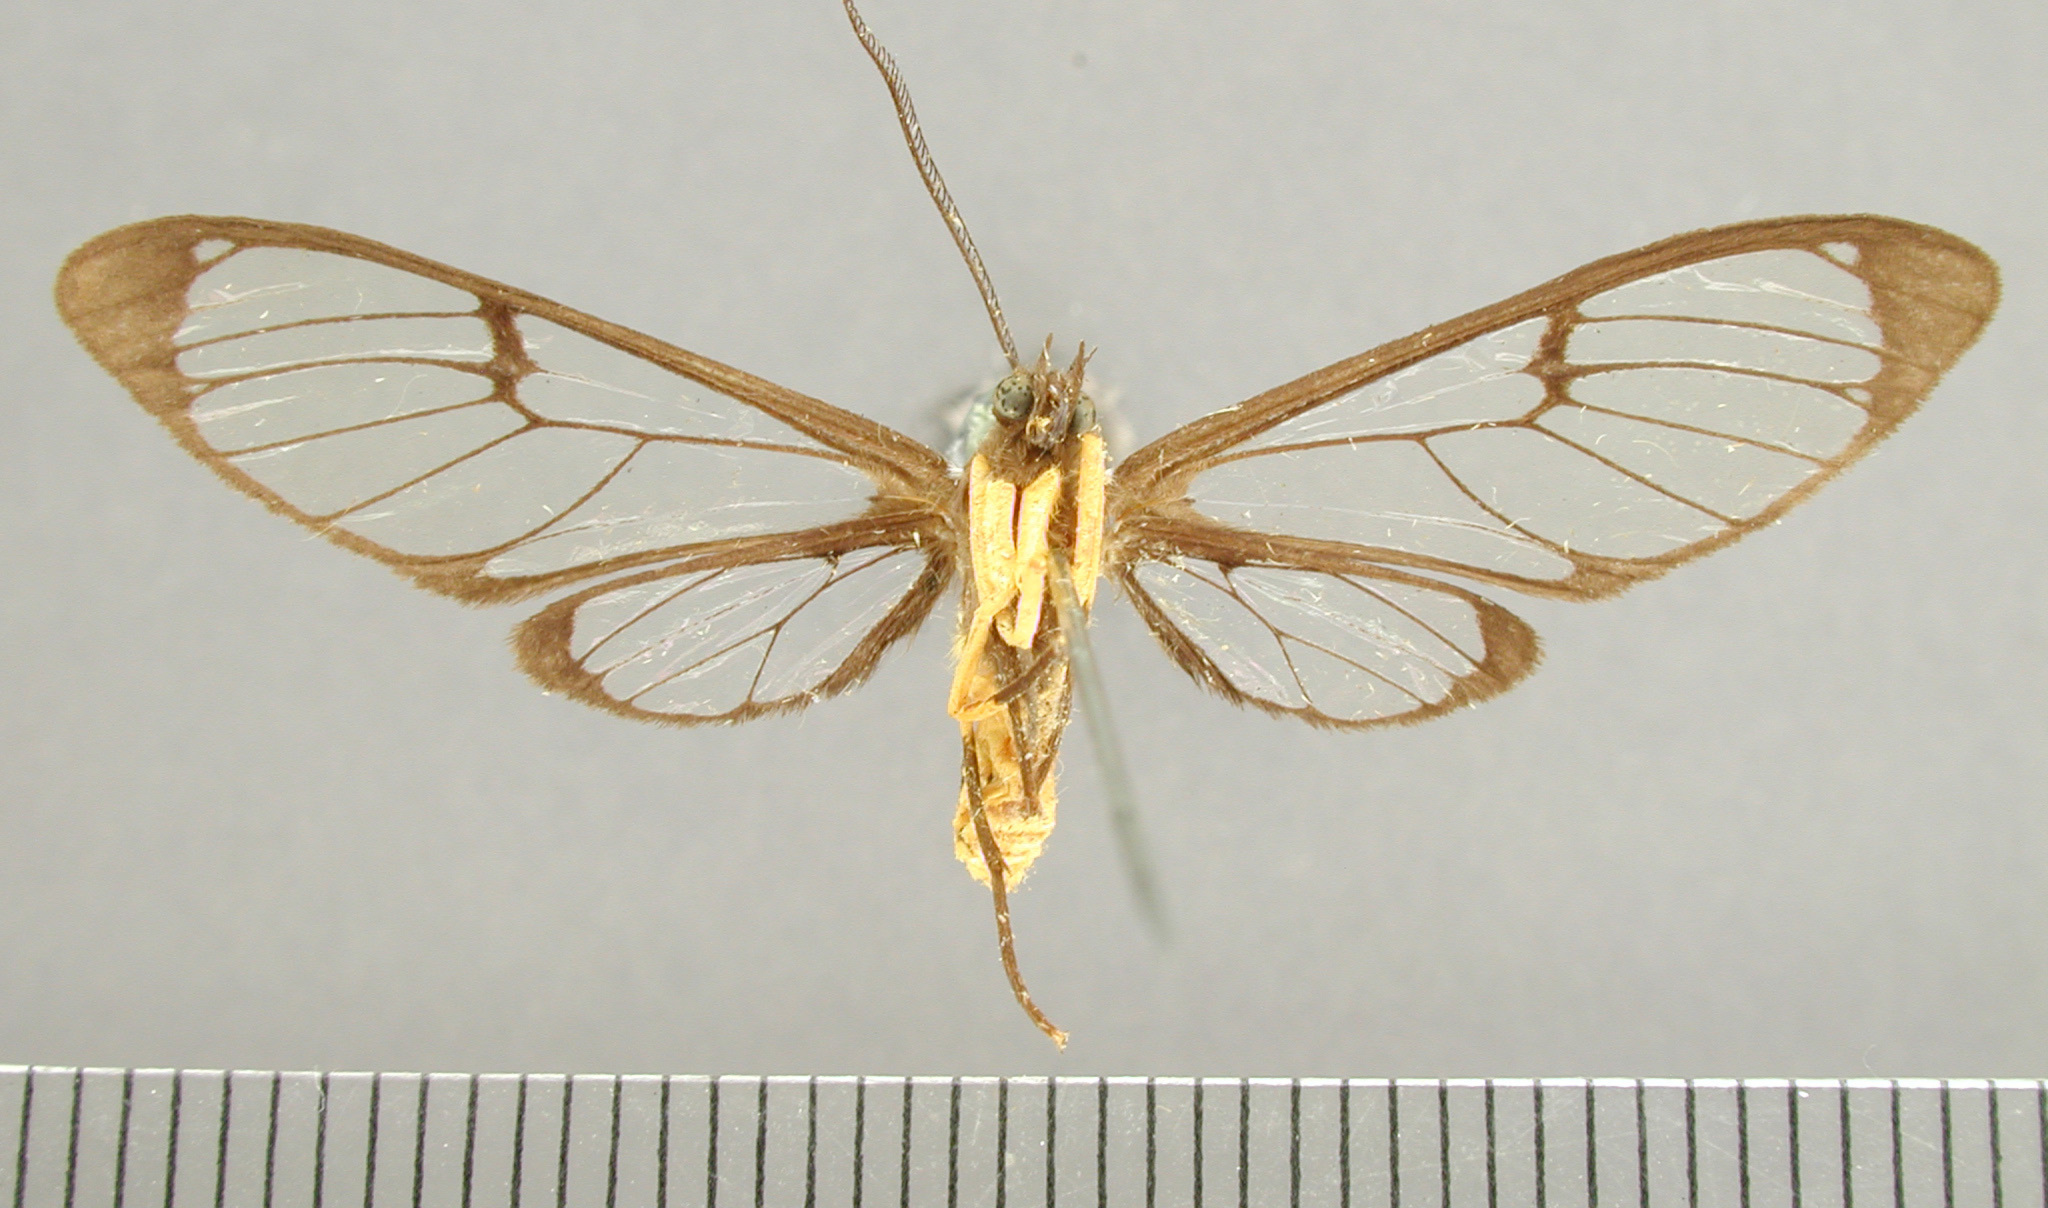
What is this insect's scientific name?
Mesothen montana
